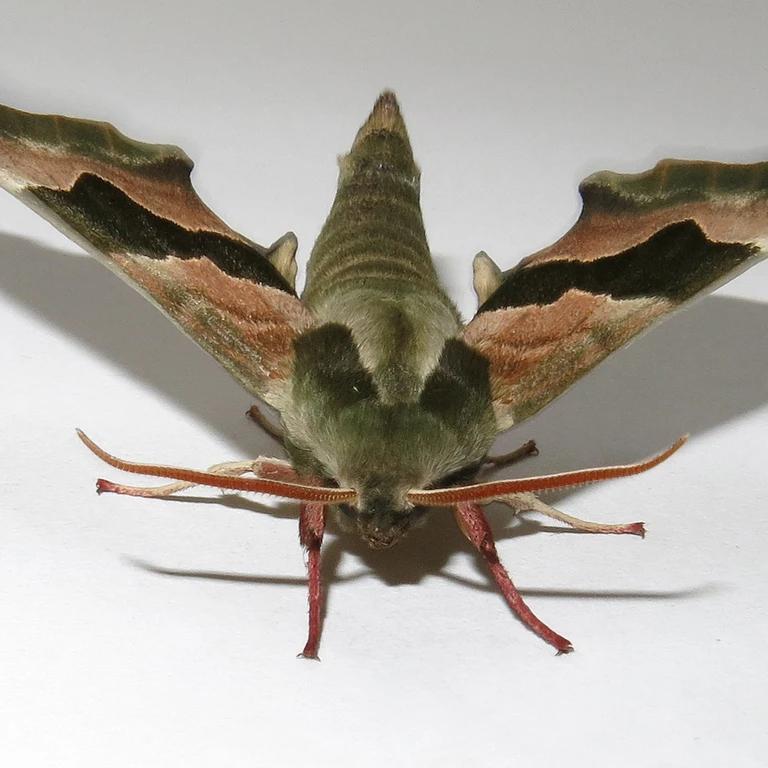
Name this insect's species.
Mimas tiliae
